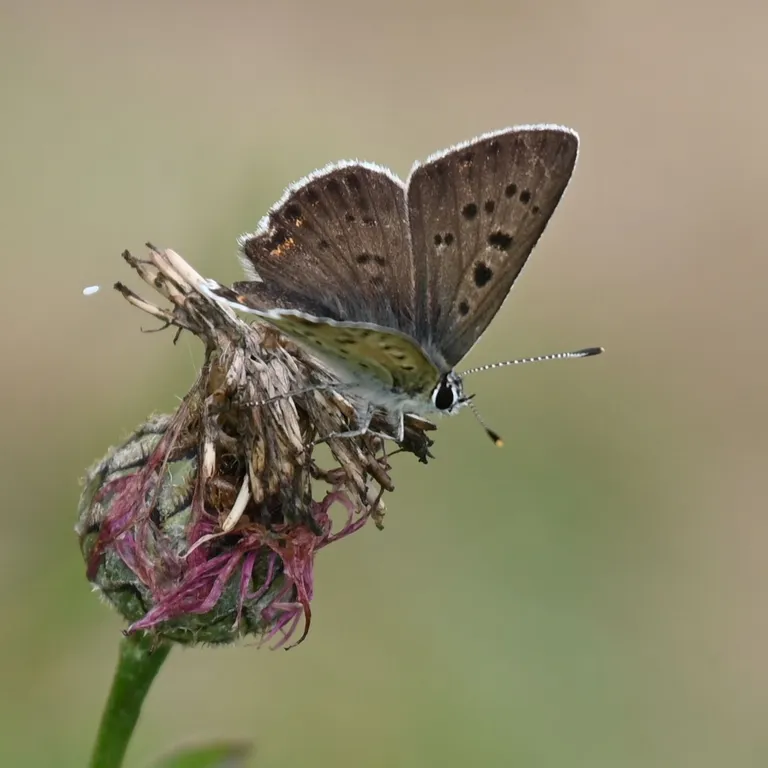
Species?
Lycaena tityrus (also Loweia tityrus)
